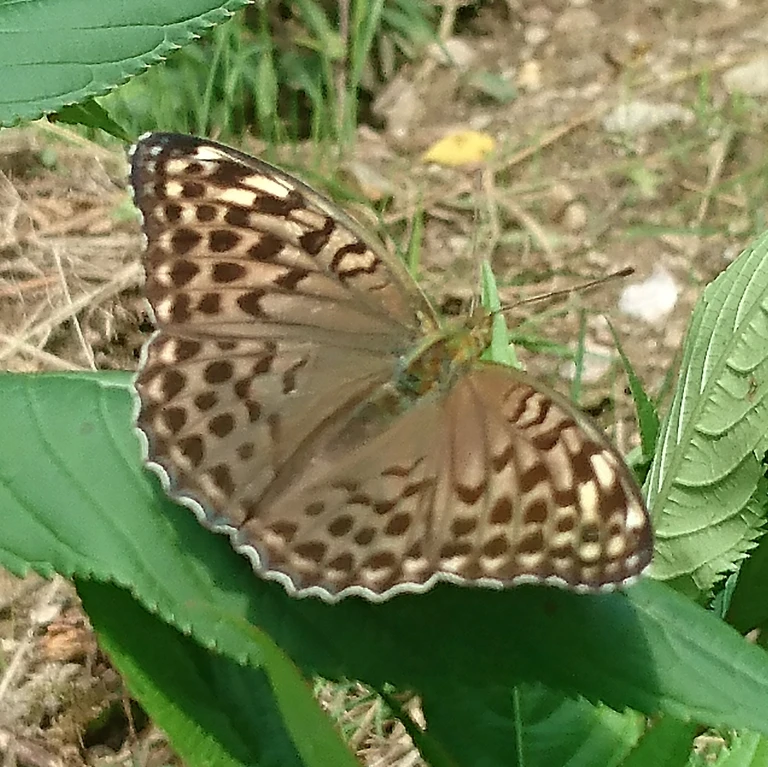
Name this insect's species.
Argynnis paphia
